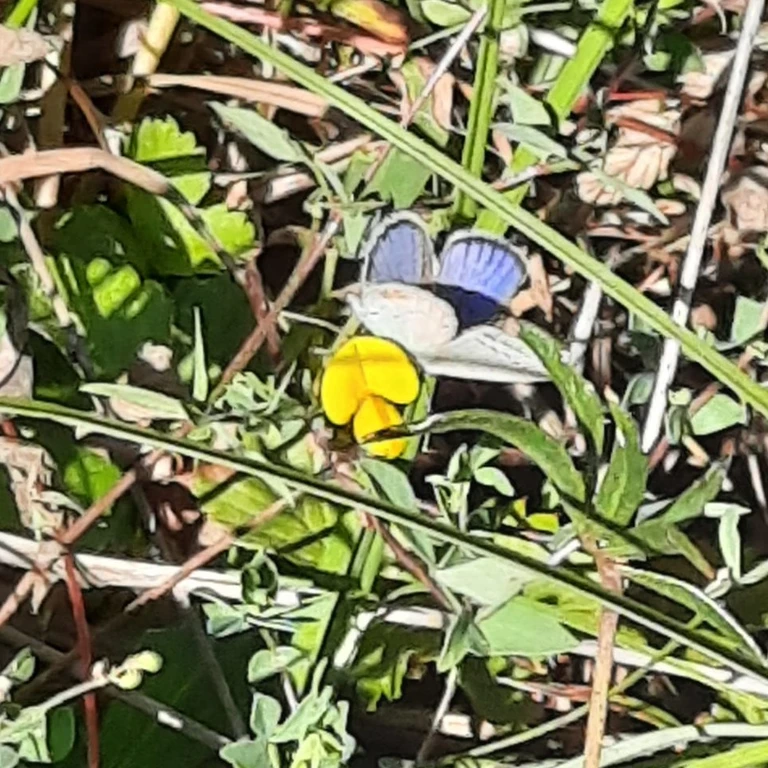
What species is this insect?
Cupido argiades (also Elkalyce argiades)
